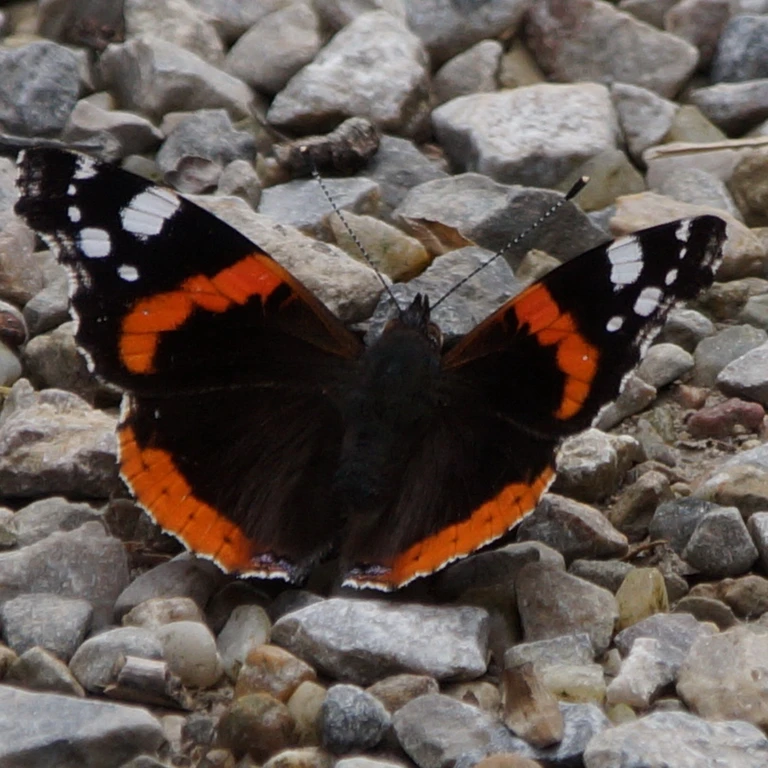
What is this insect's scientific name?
Vanessa atalanta
